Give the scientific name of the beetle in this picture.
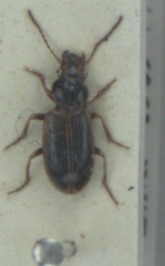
Dicheirotrichus gustavii
